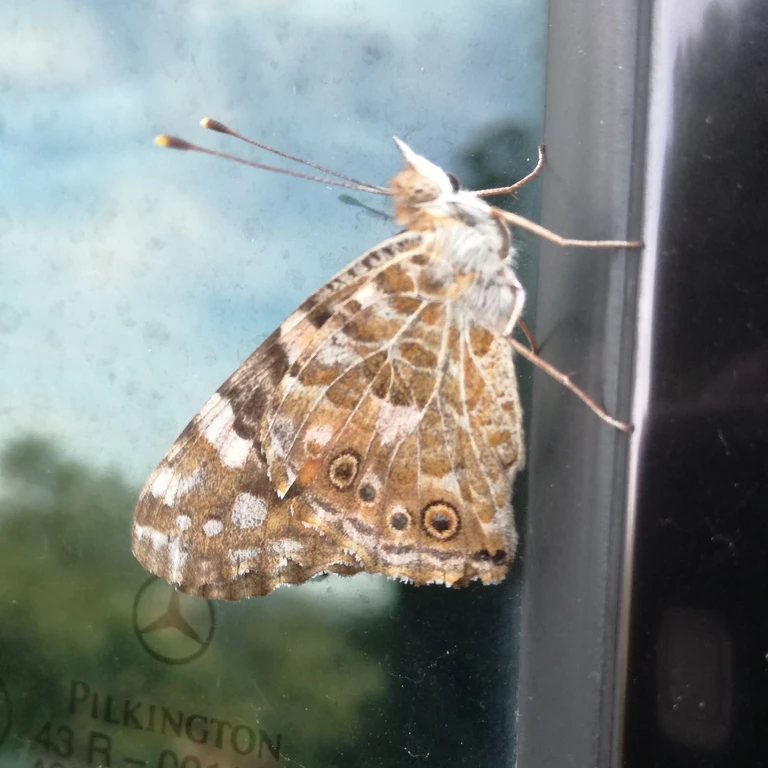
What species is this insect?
Vanessa cardui
